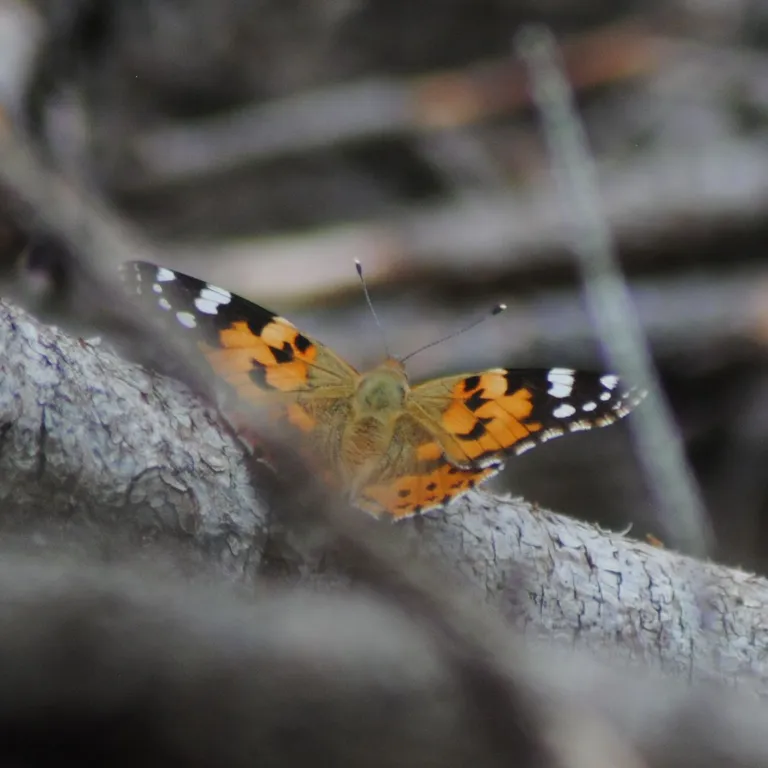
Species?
Vanessa cardui
